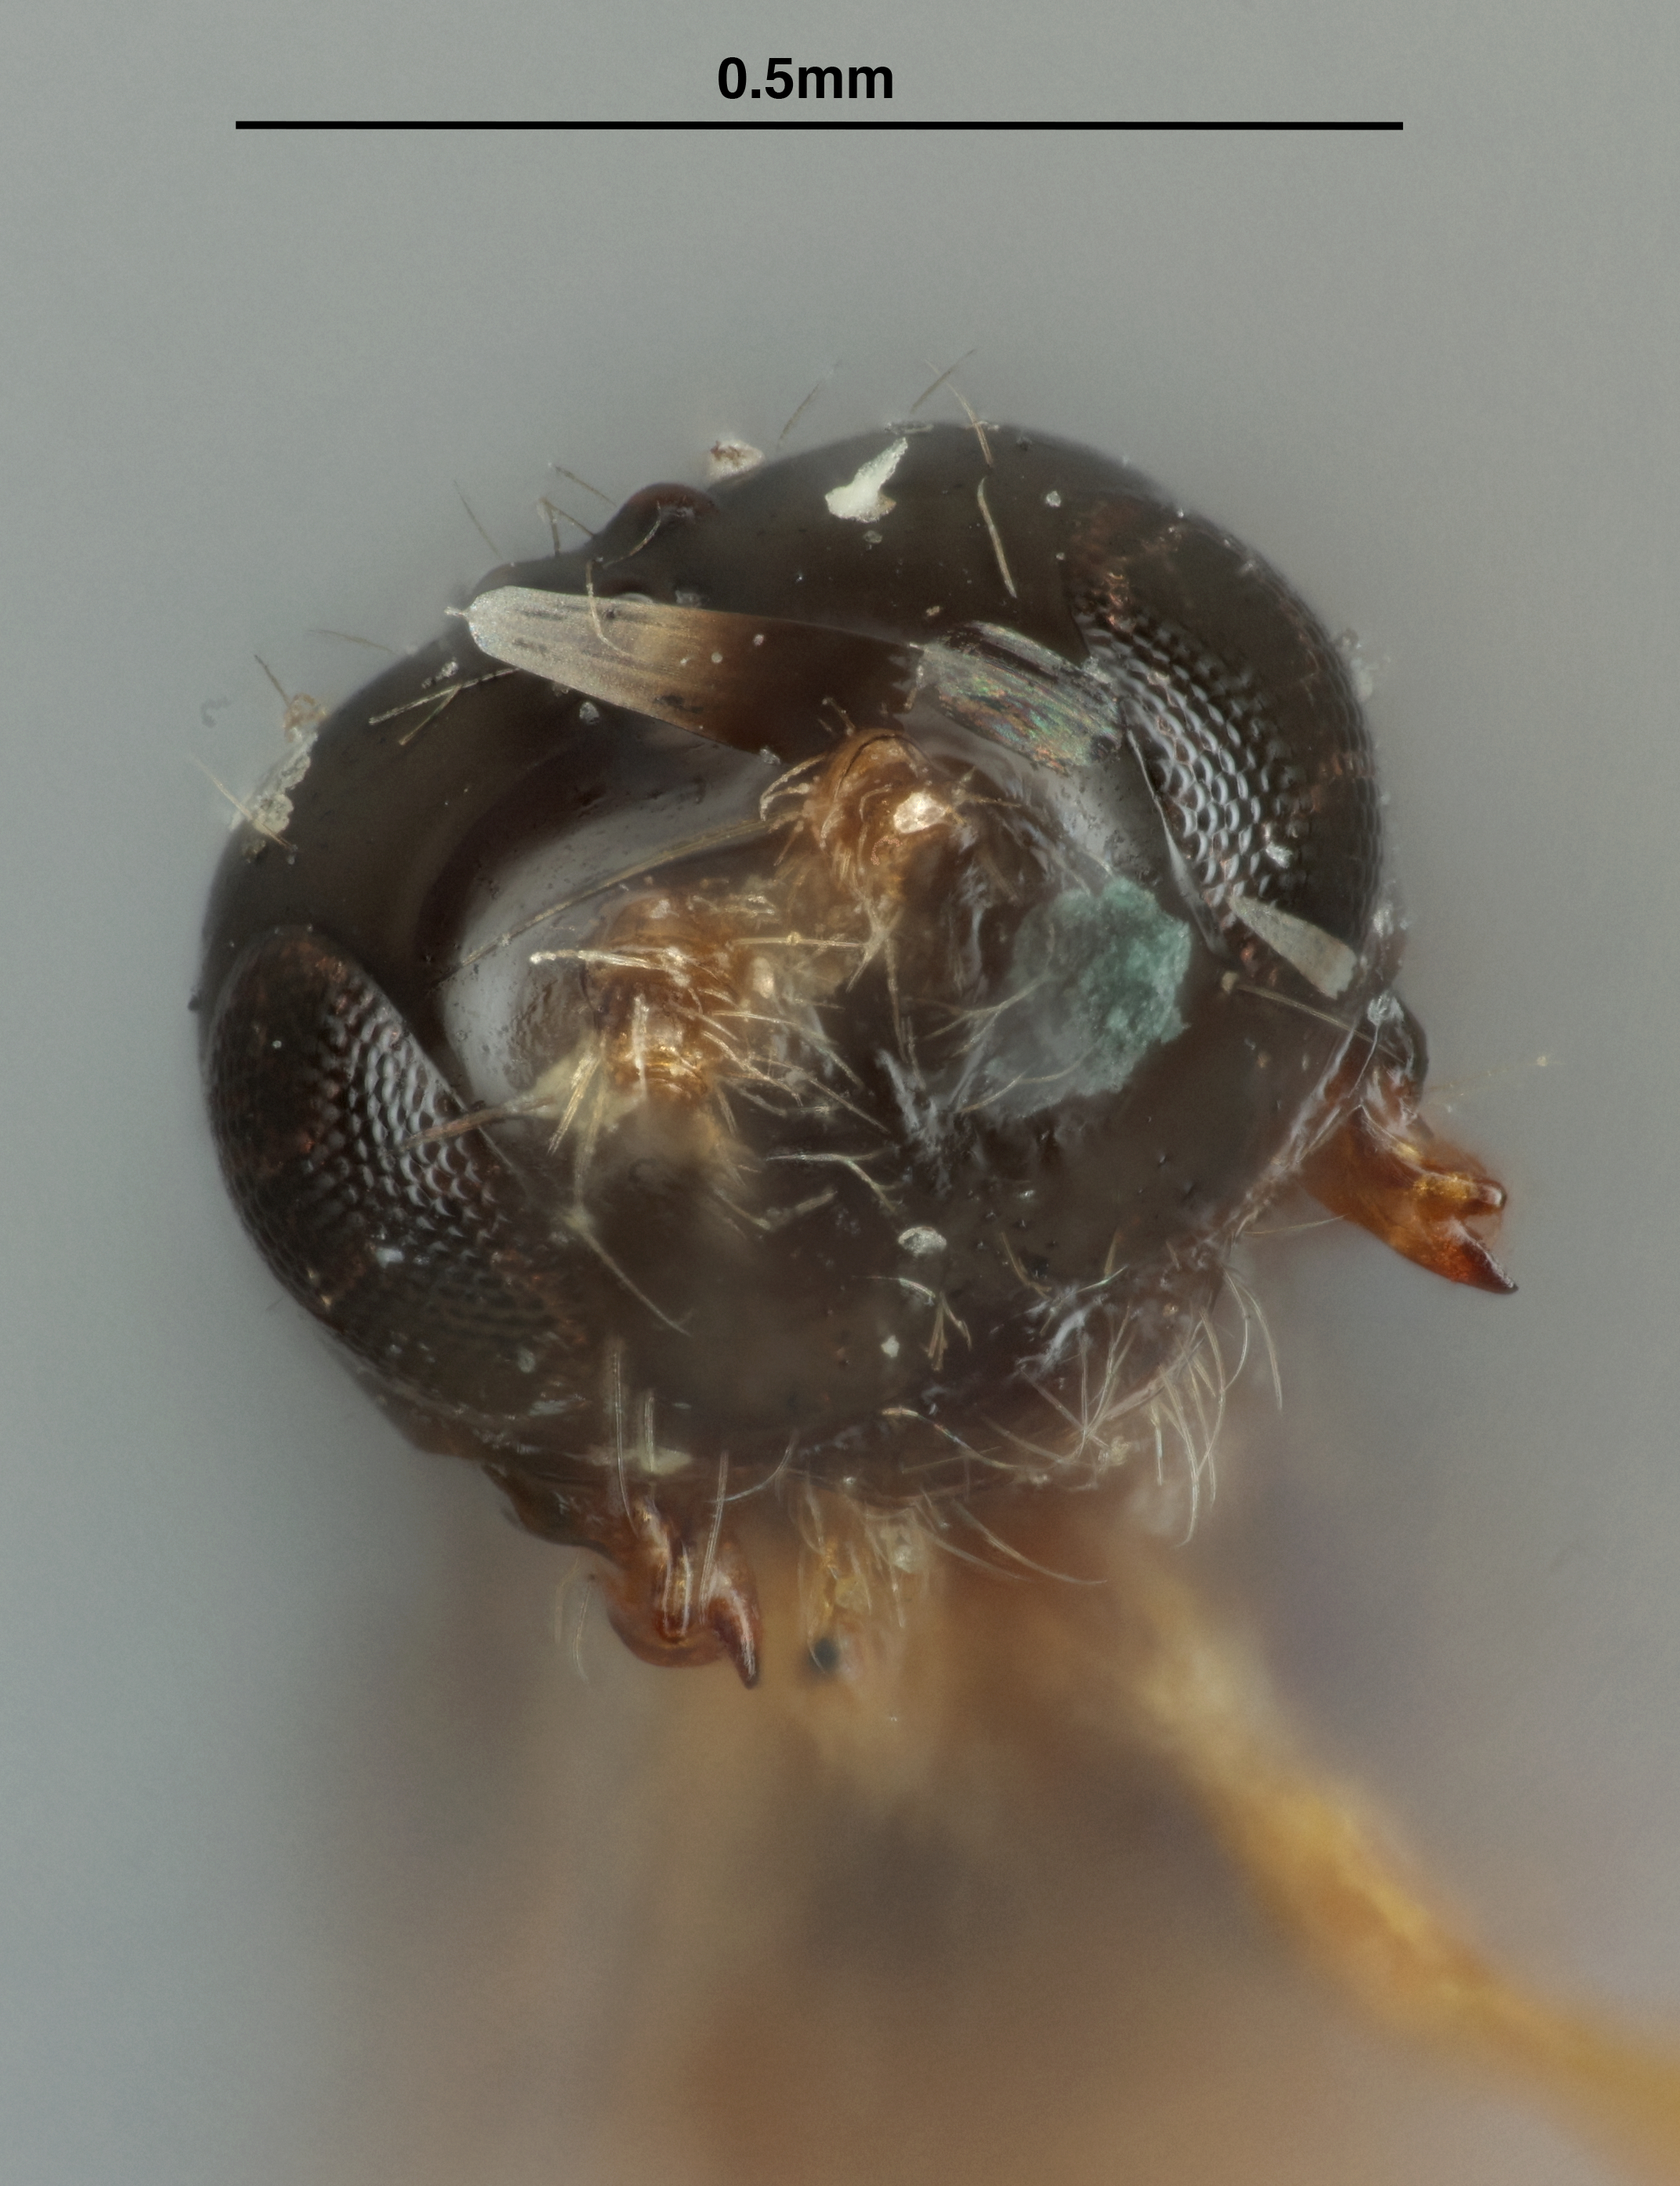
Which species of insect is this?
Aspilota terryvillensis
